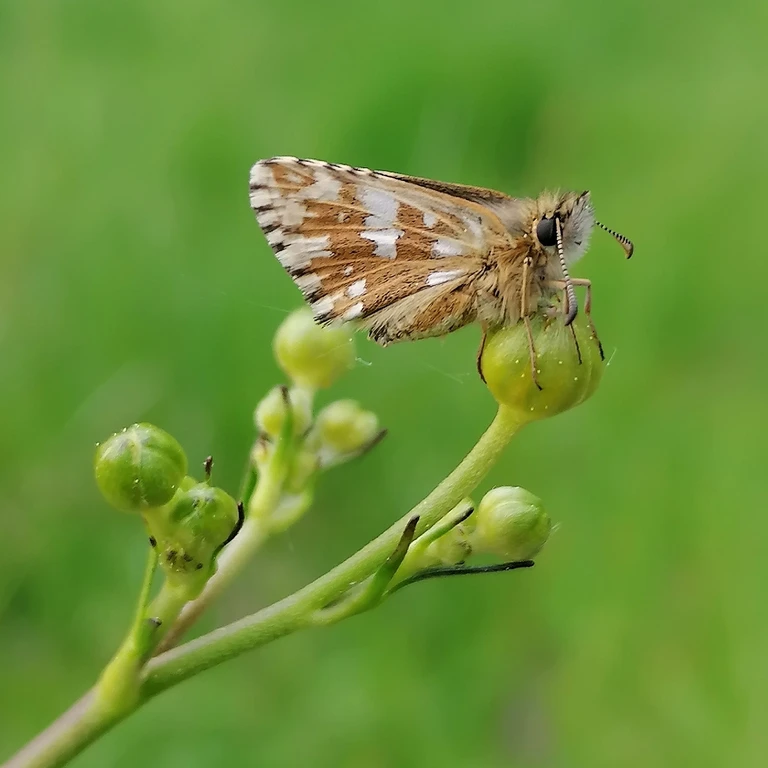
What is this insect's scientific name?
Pyrgus malvae
